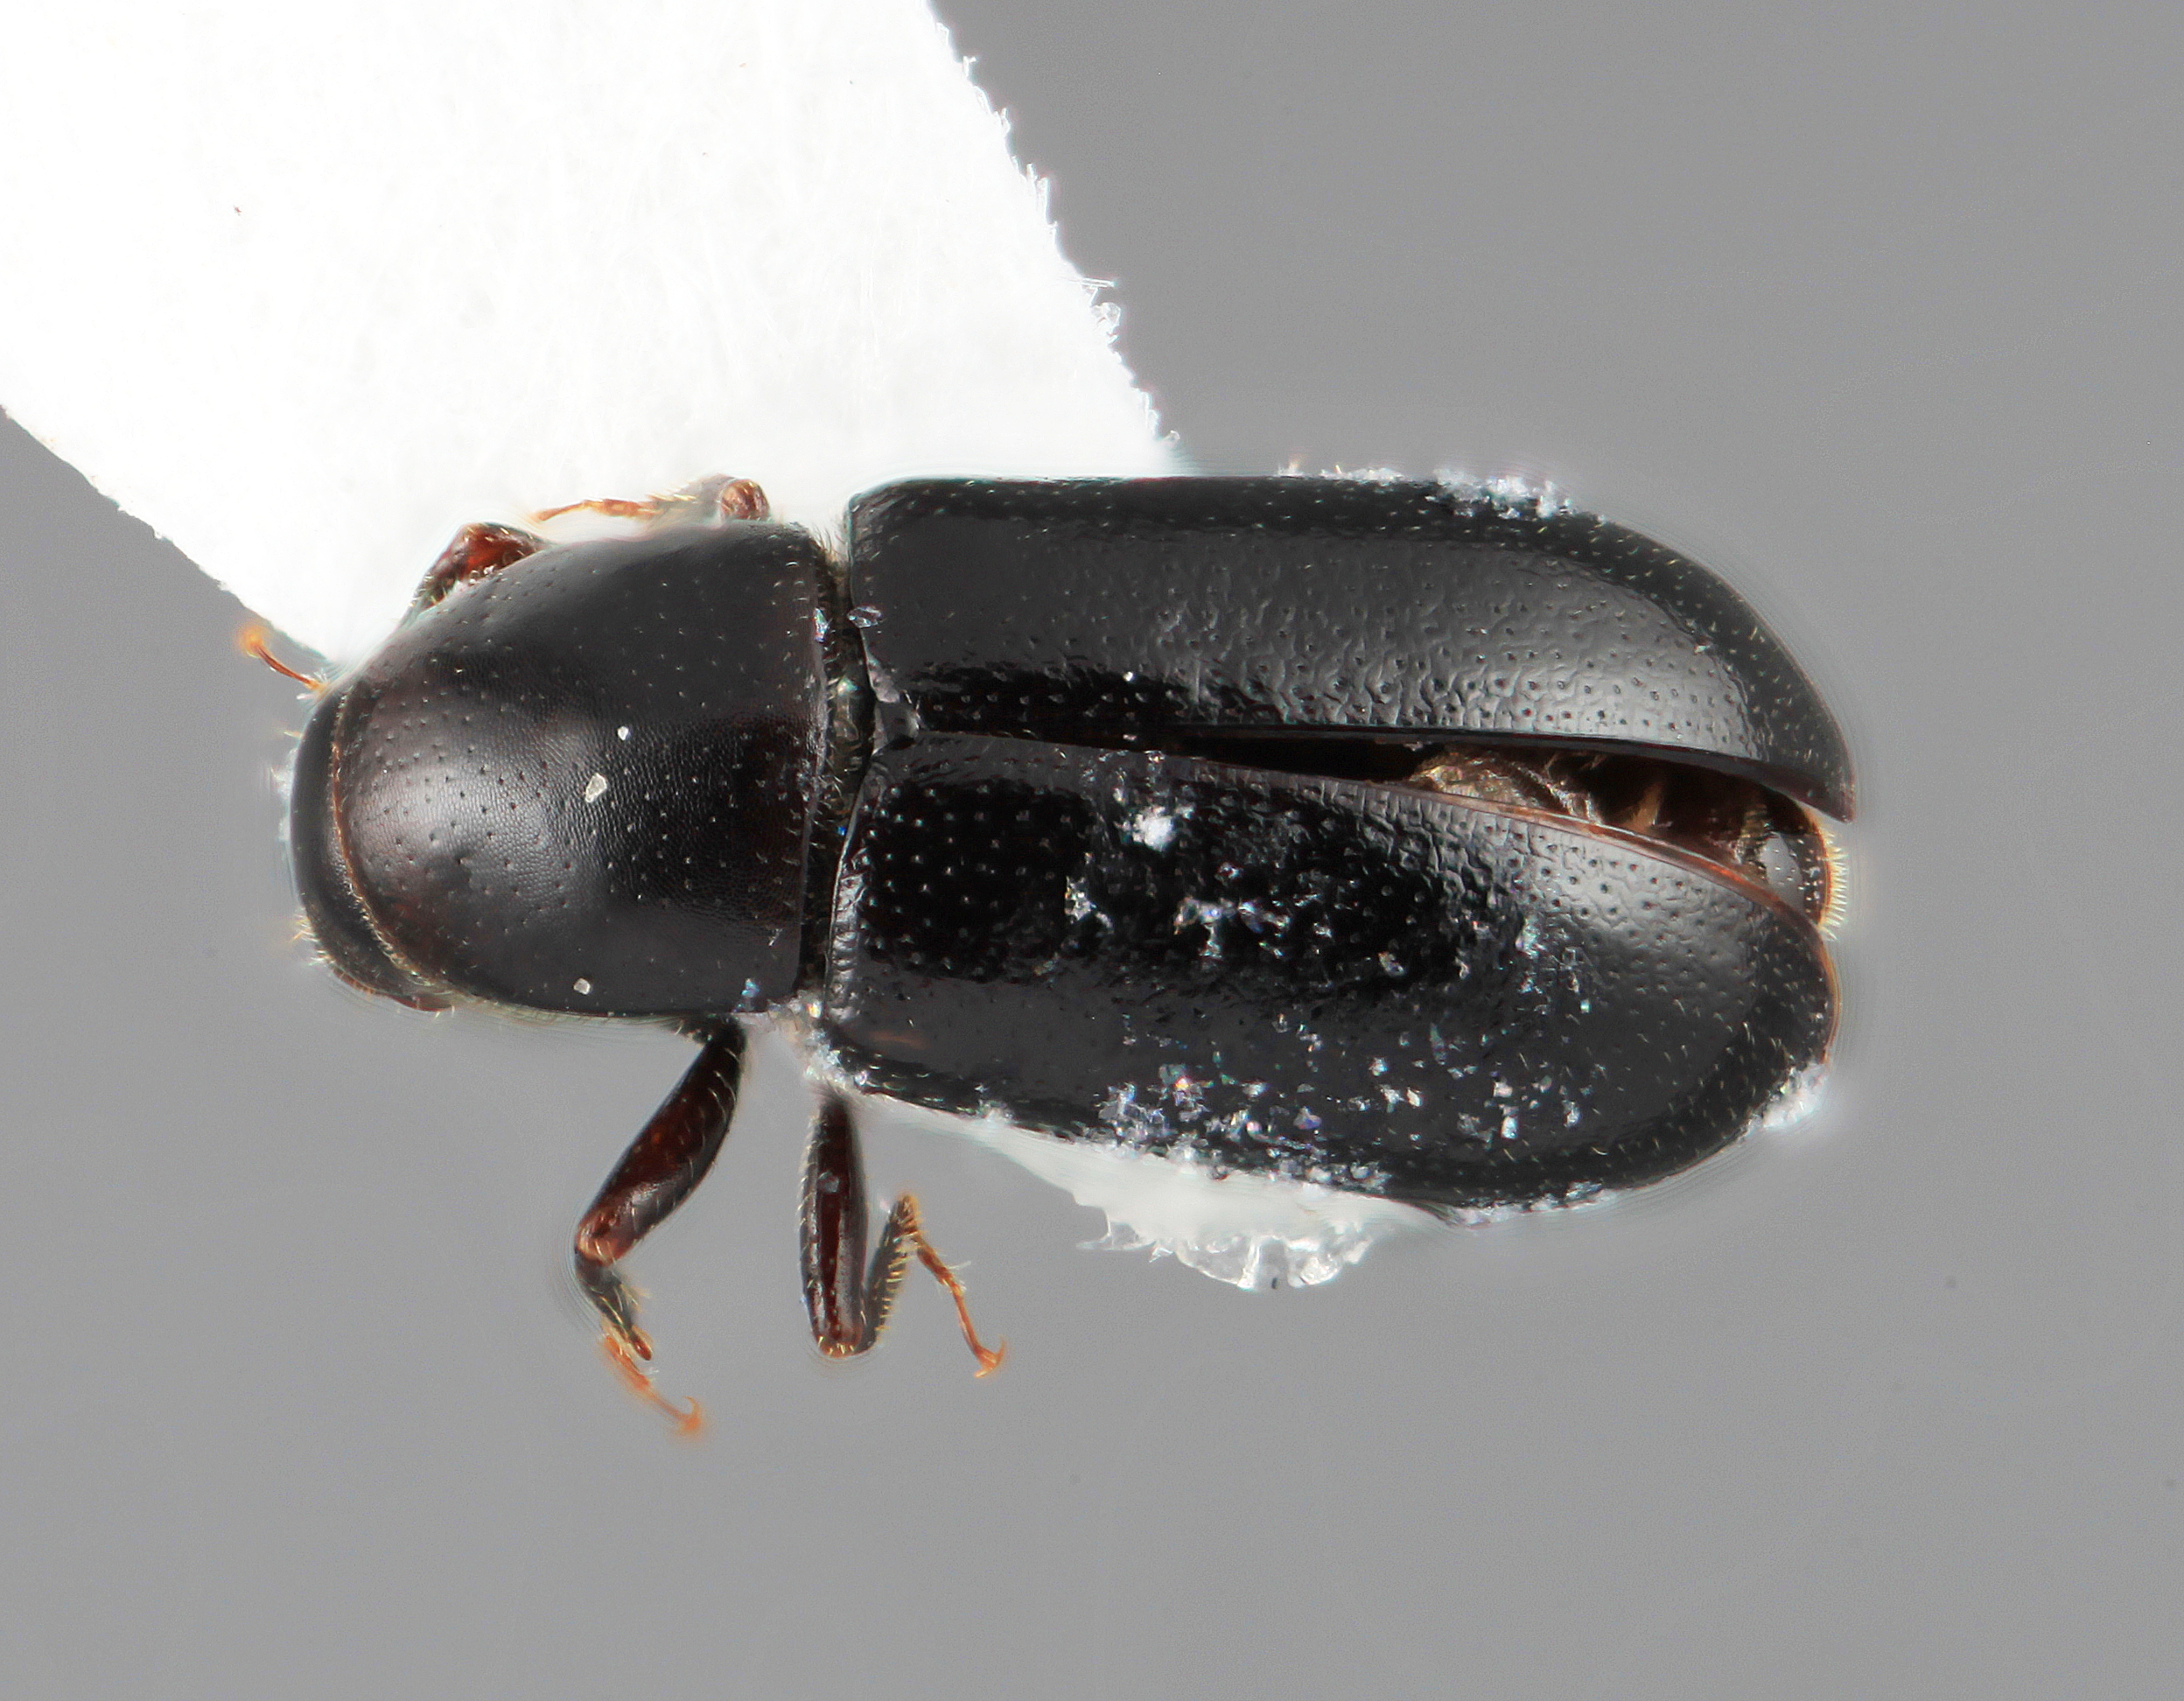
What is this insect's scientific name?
Scolytodes ageratina
